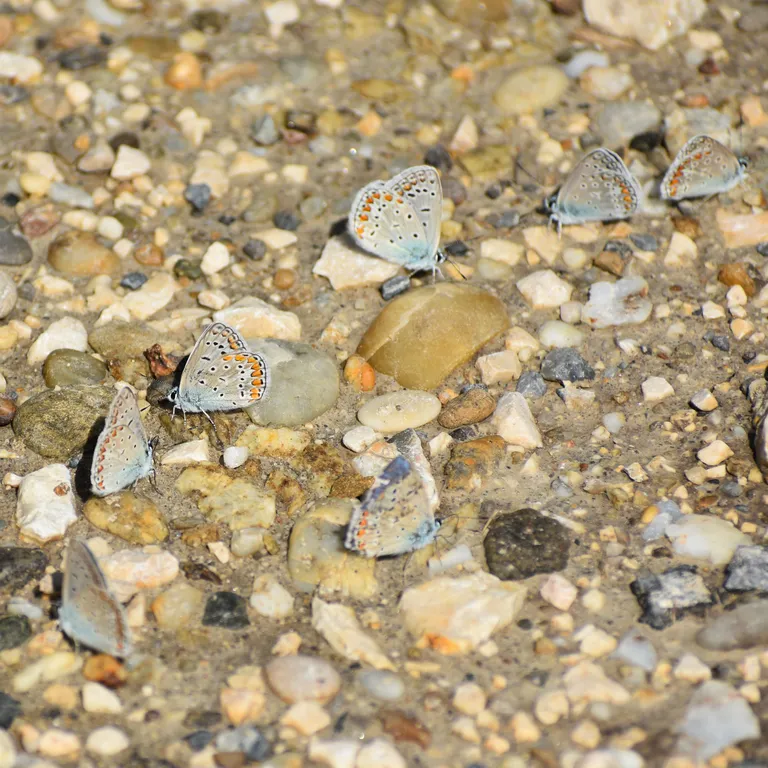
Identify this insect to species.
Polyommatus icarus
